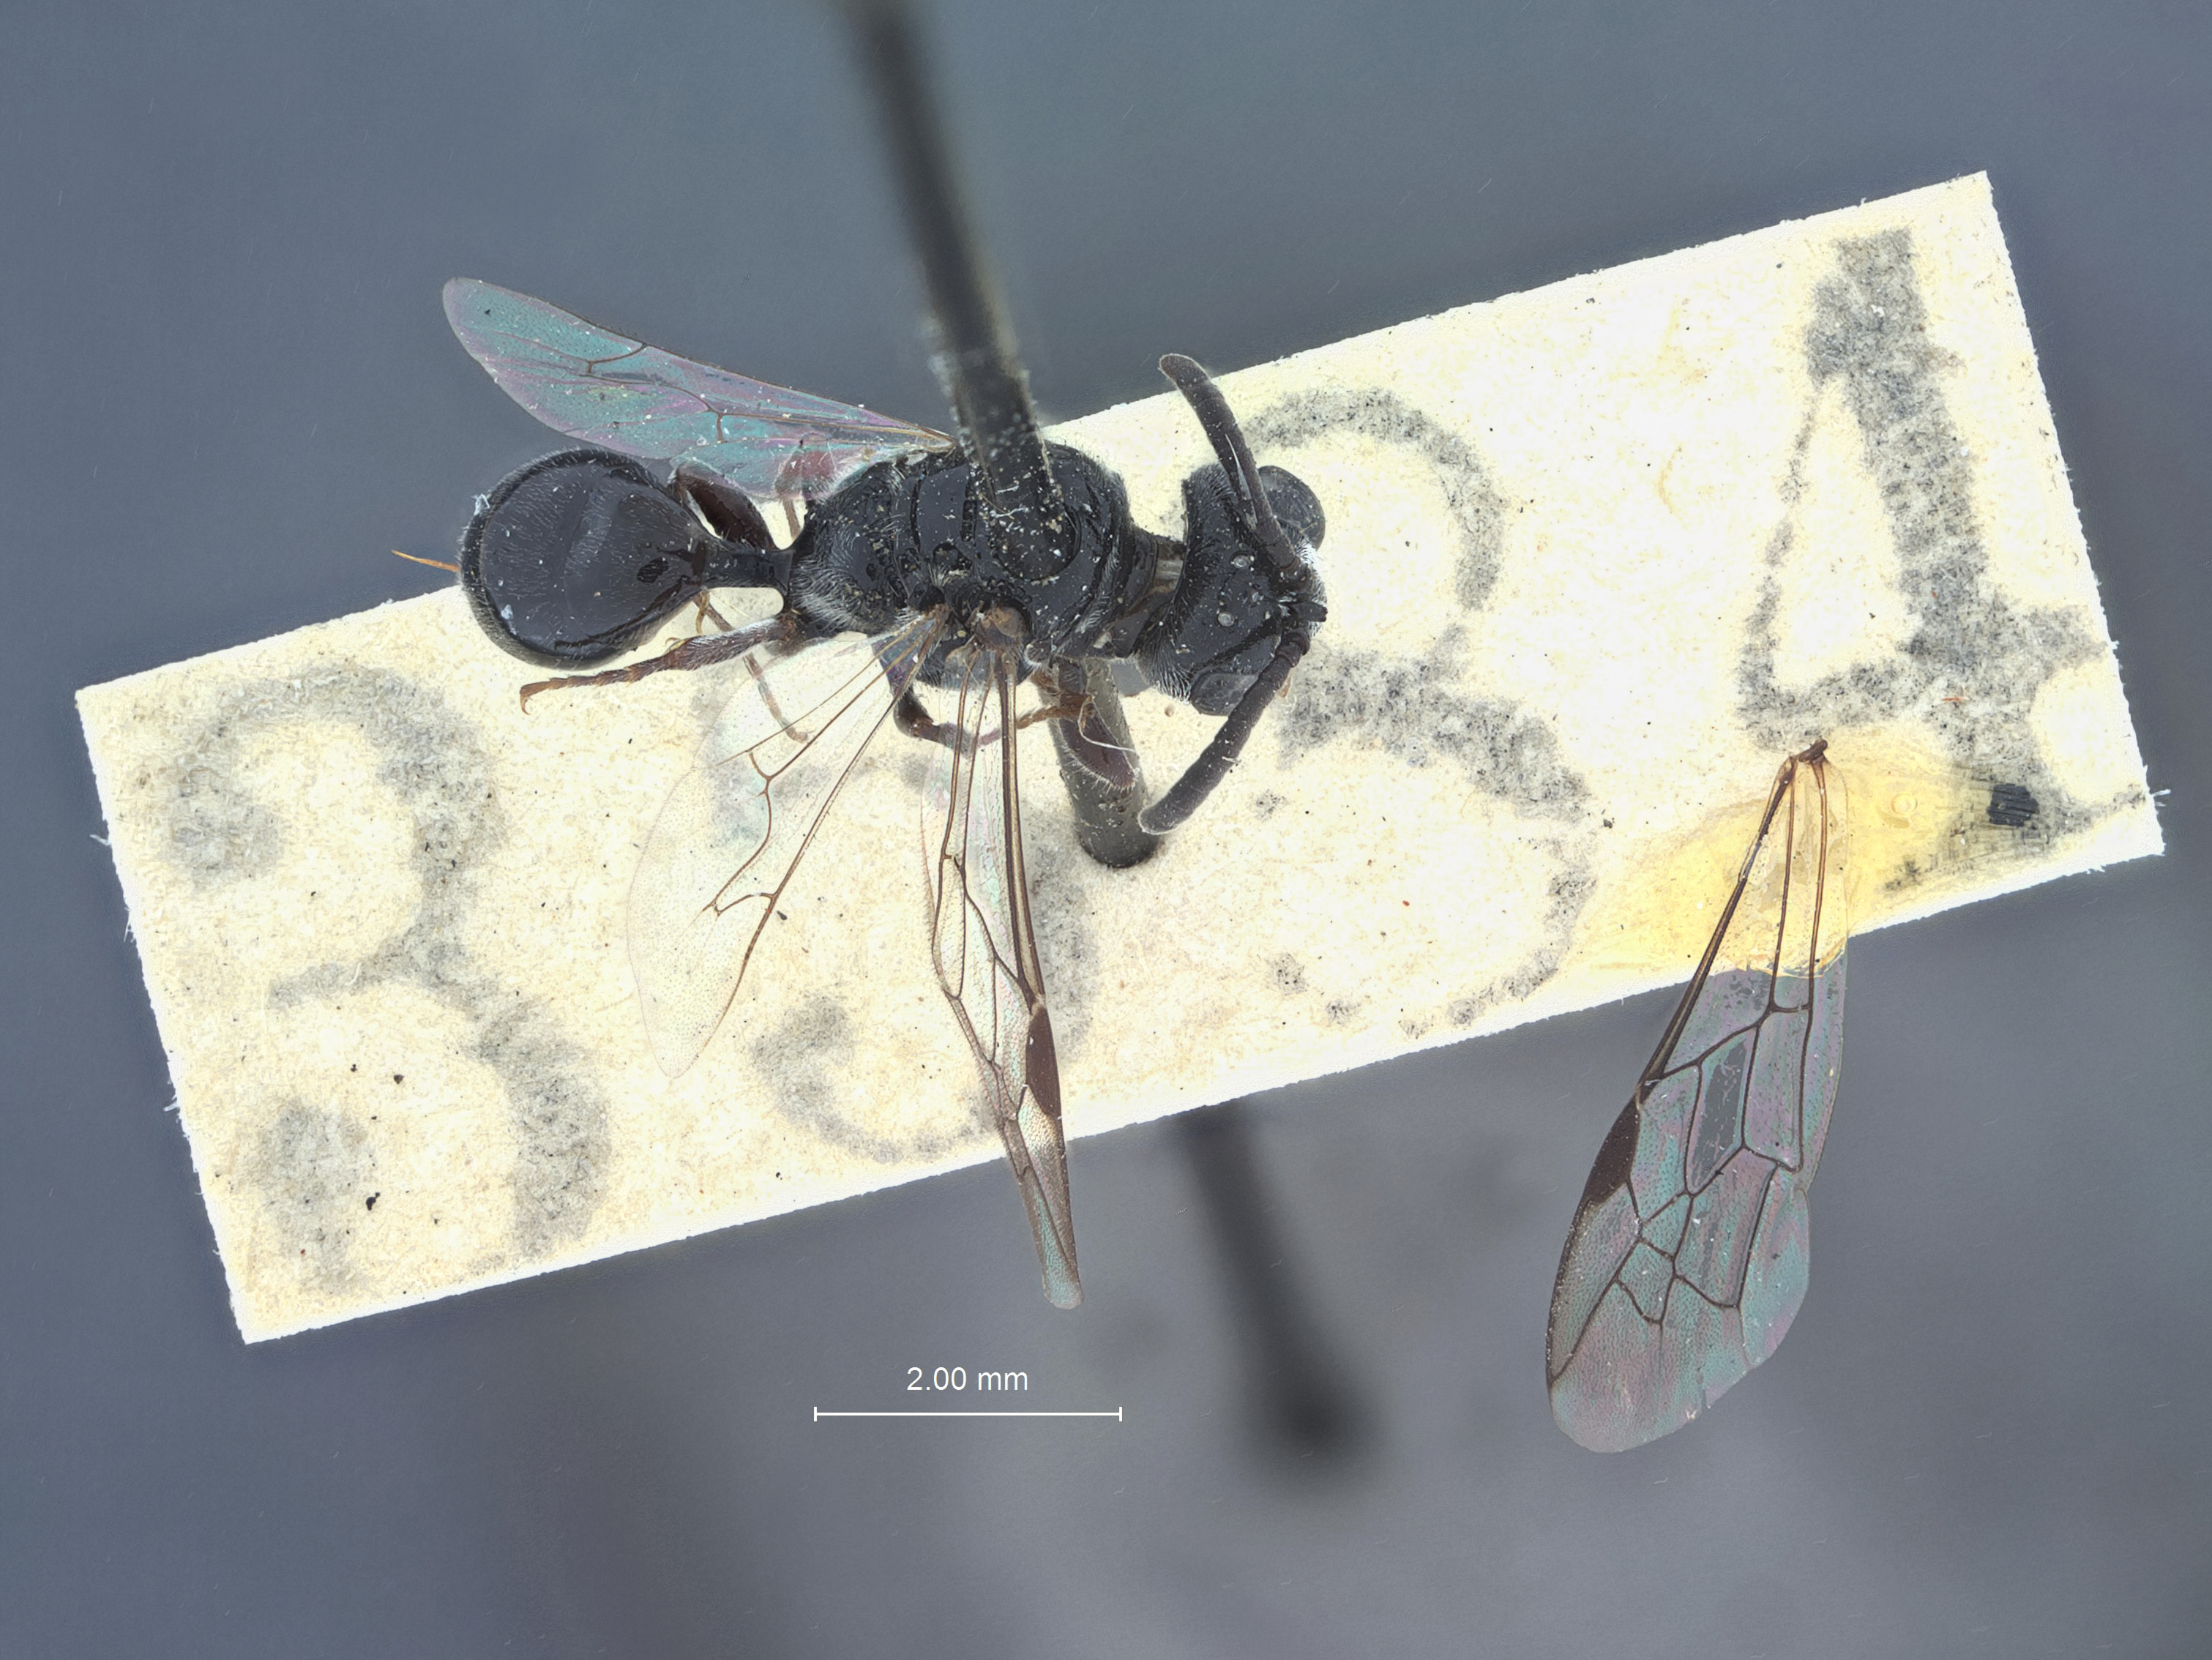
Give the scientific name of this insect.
Diodontus corusanigrns
